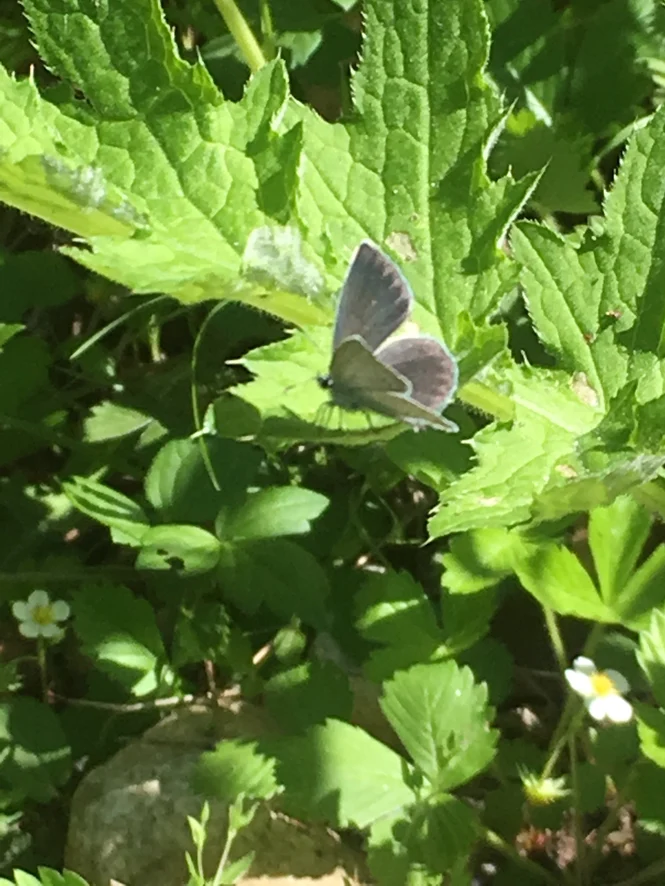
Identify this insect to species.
Cupido minimus
